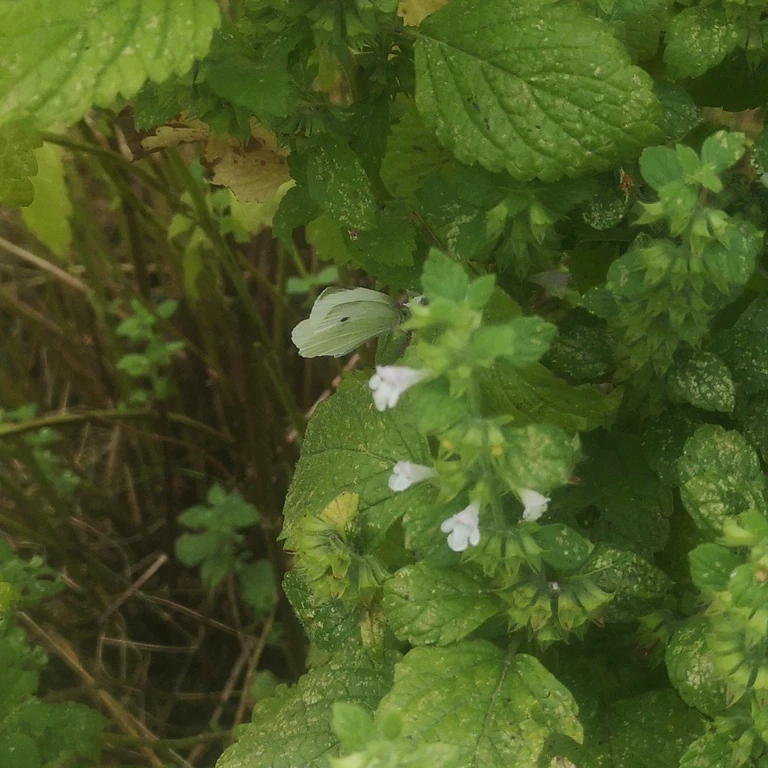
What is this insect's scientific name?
Pieris rapae
